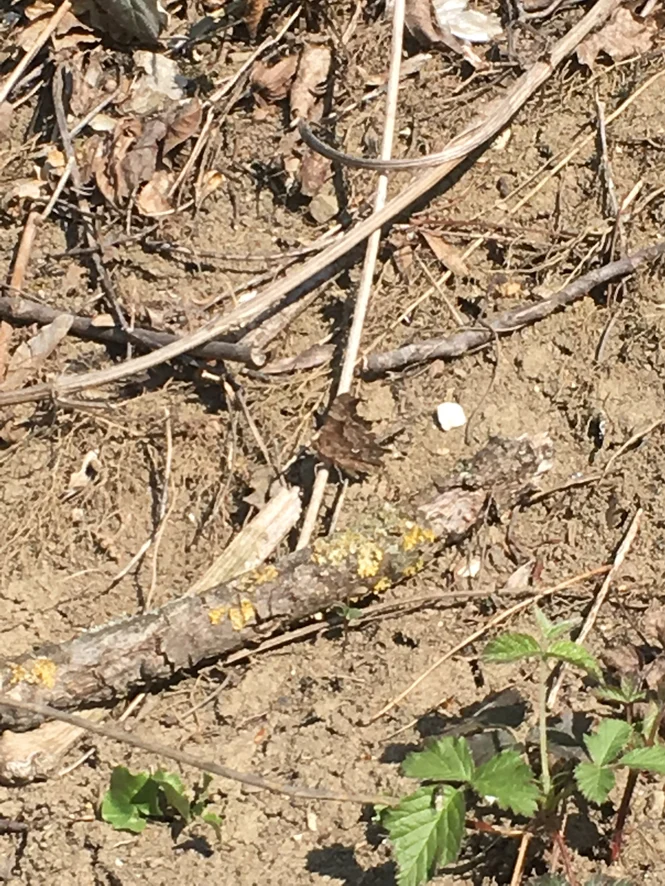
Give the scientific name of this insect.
Polygonia c-album
